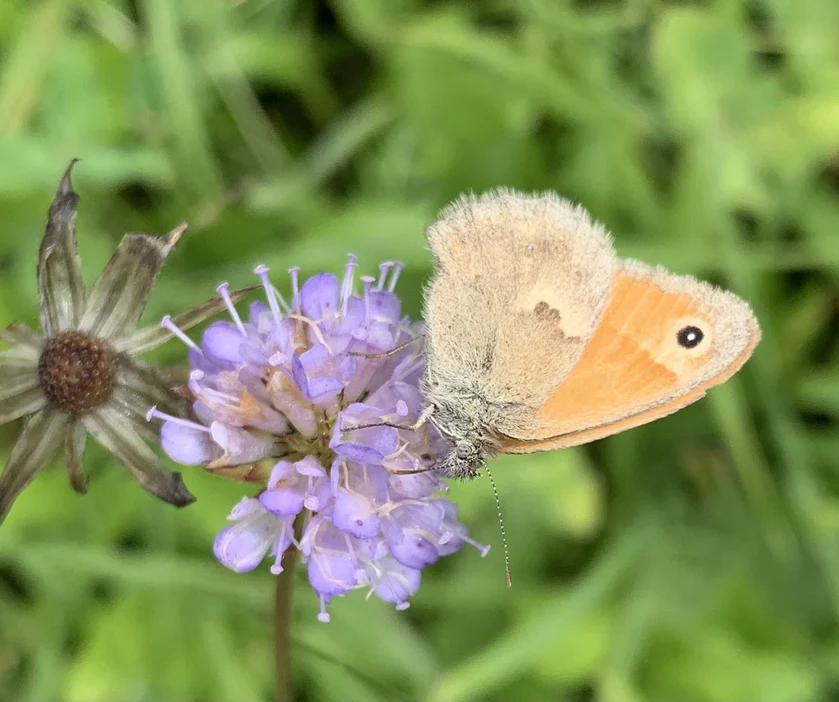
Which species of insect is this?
Coenonympha pamphilus
